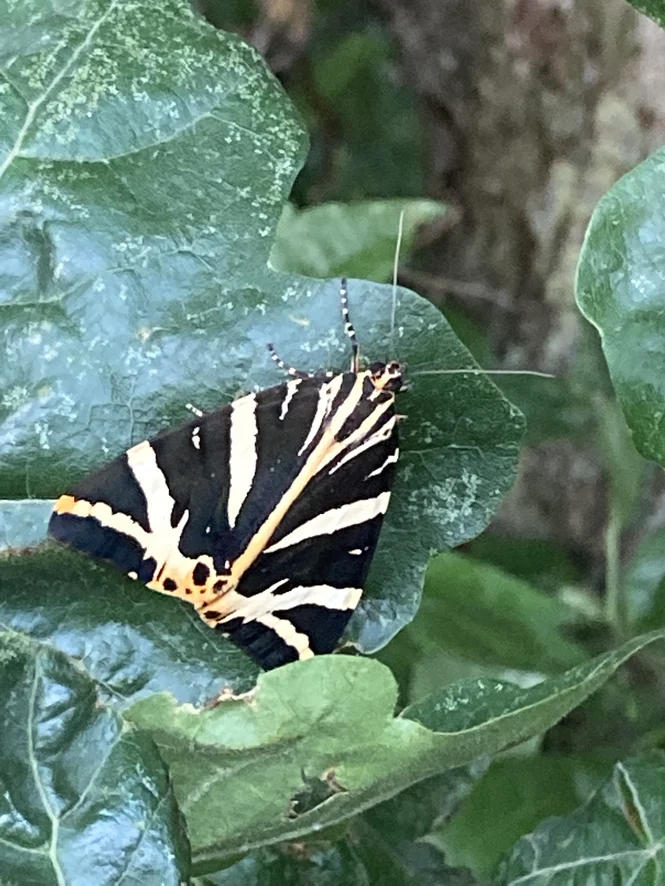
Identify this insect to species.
Euplagia quadripunctaria
